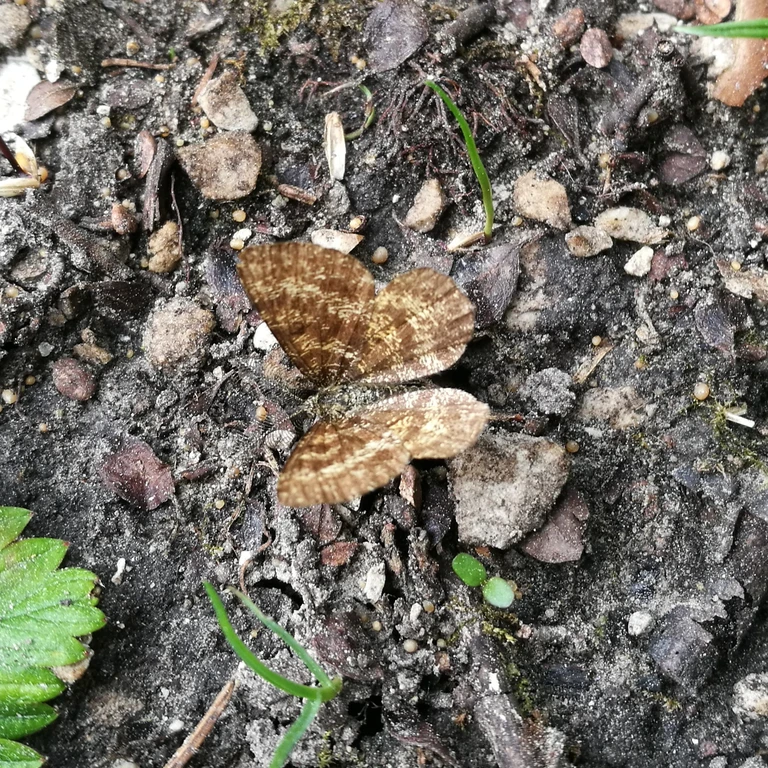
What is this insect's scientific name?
Ematurga atomaria
